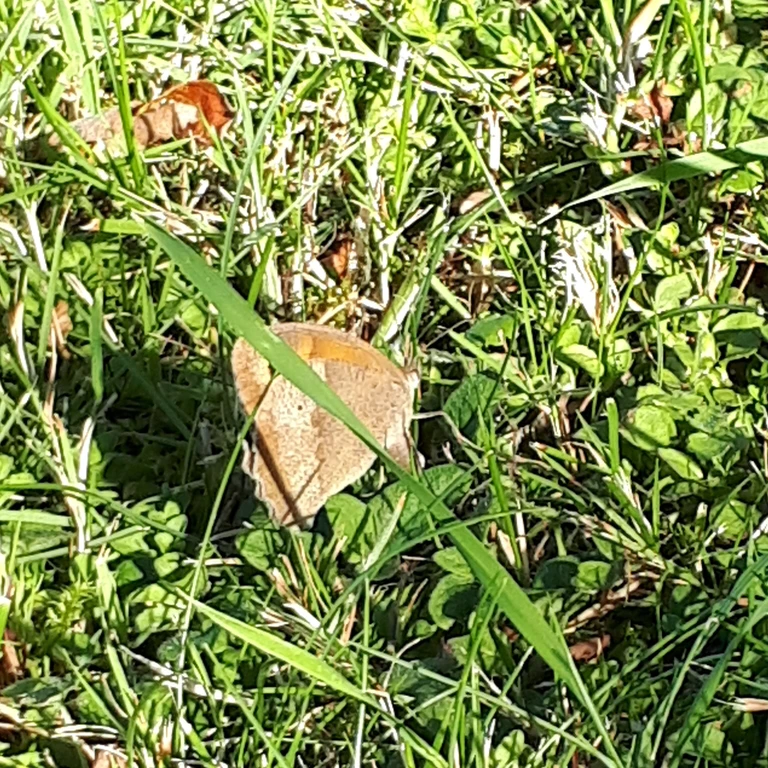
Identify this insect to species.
Maniola jurtina
